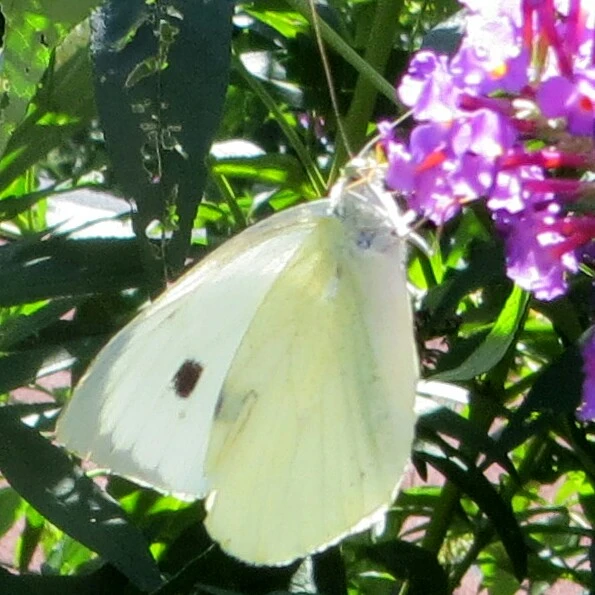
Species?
Pieris brassicae
